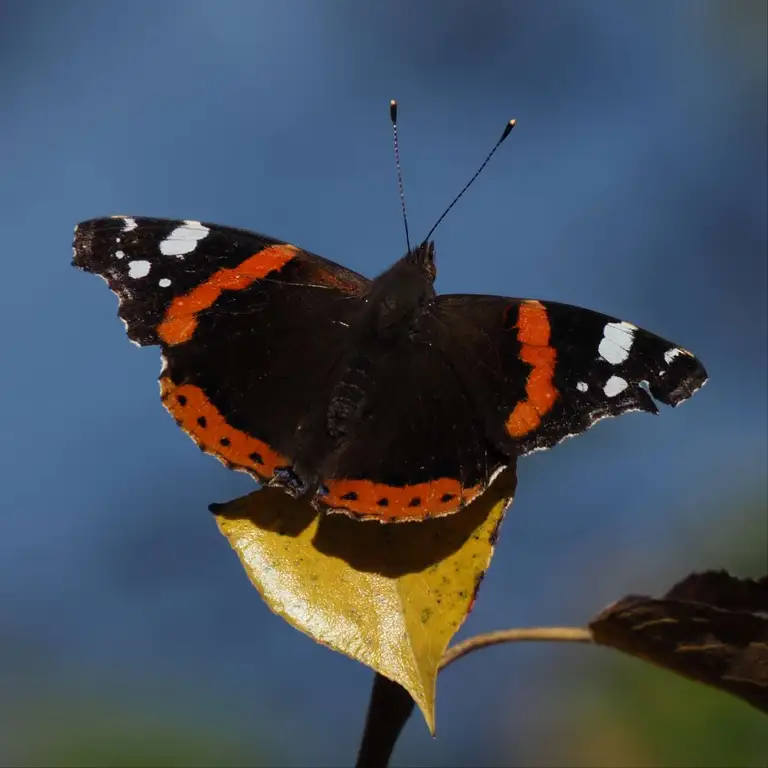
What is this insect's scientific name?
Vanessa atalanta
